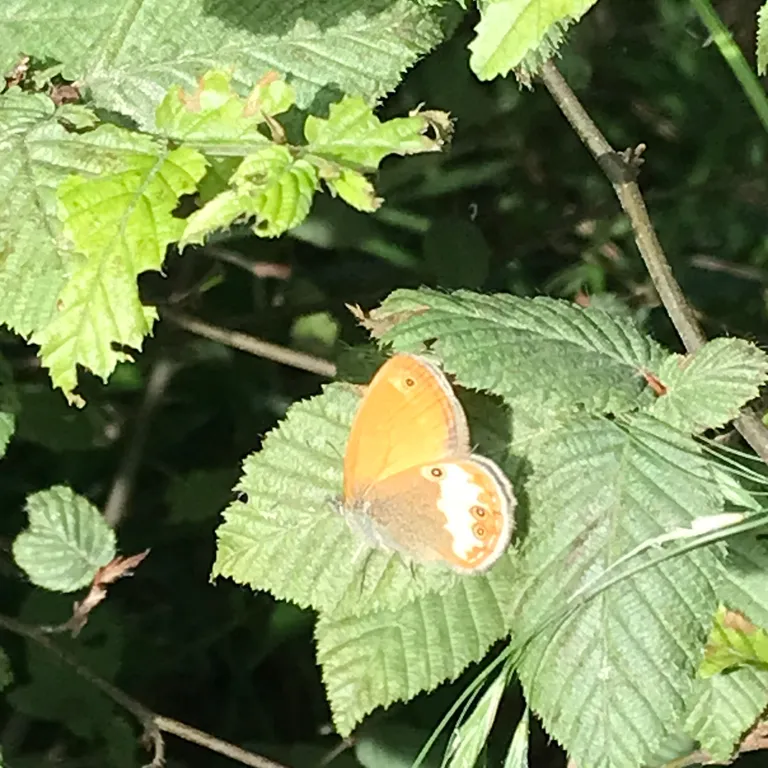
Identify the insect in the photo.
Coenonympha arcania
